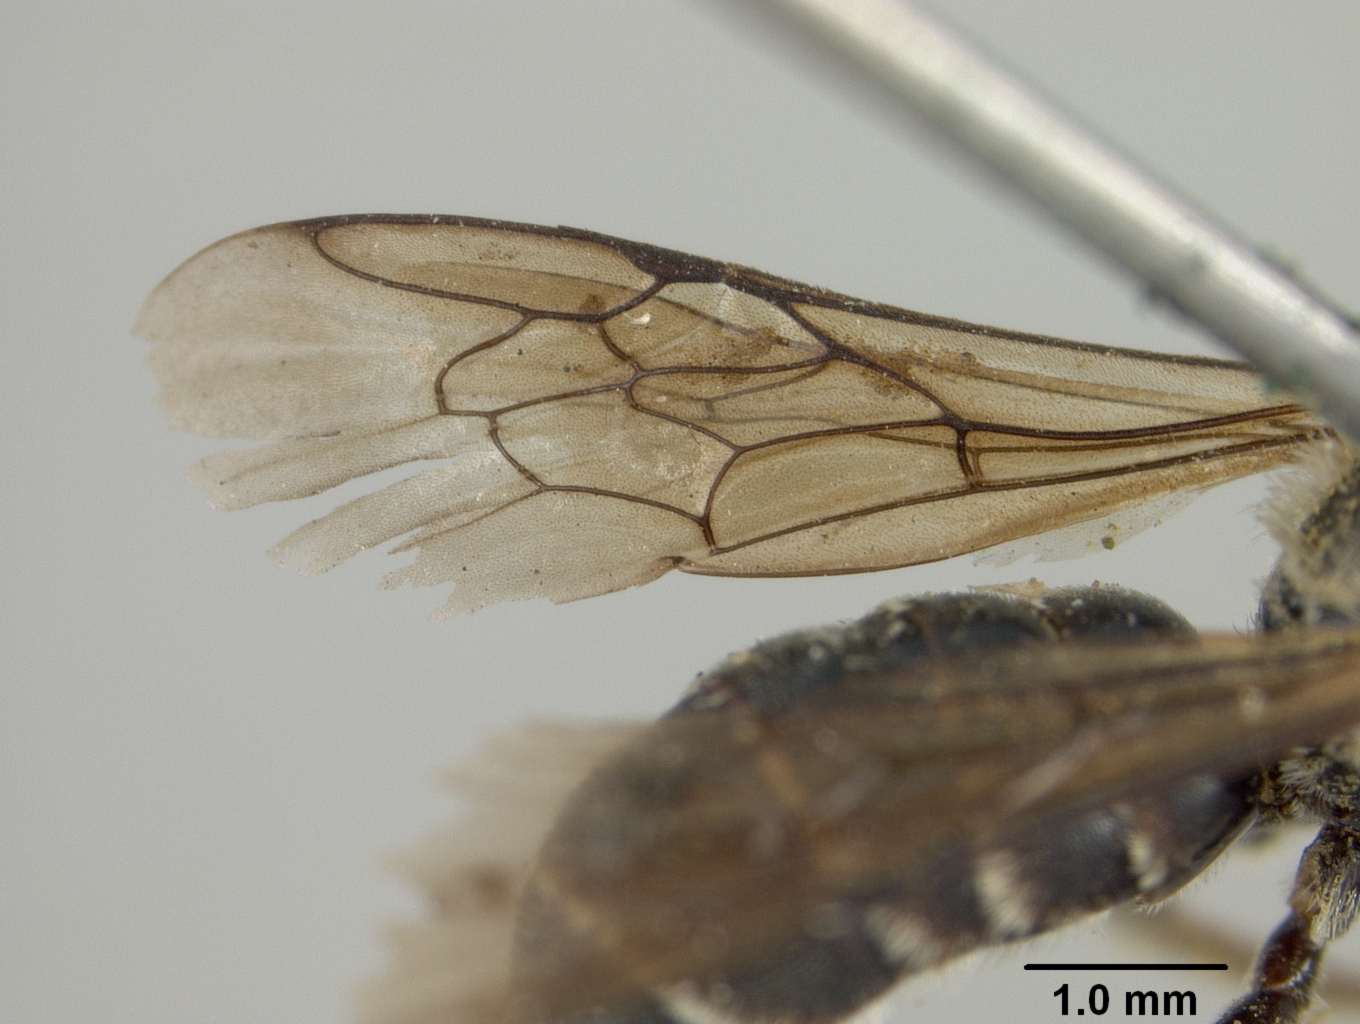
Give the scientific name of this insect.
Heriades odontura
